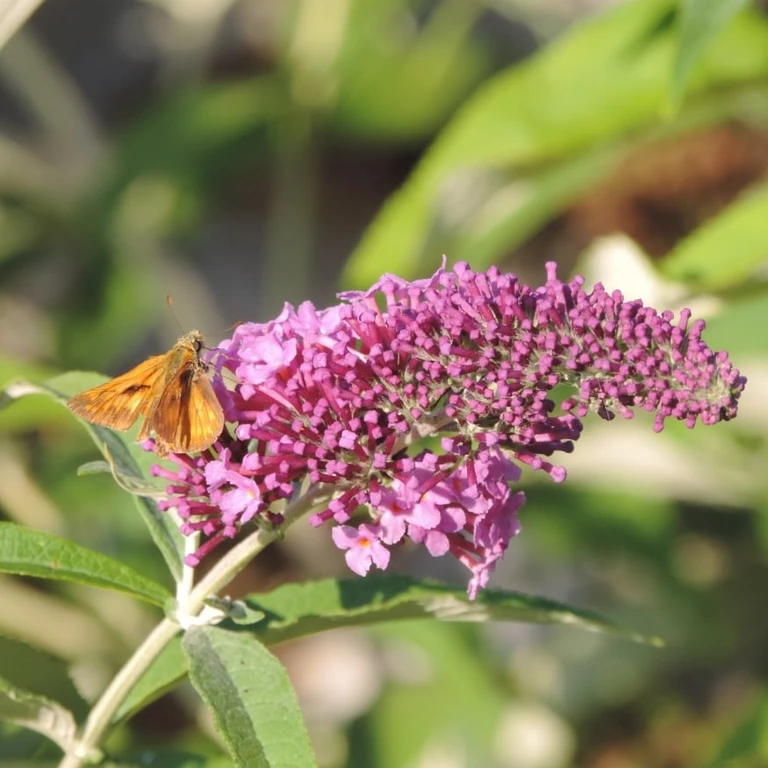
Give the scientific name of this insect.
Ochlodes sylvanus (also Ochlodes venata)
